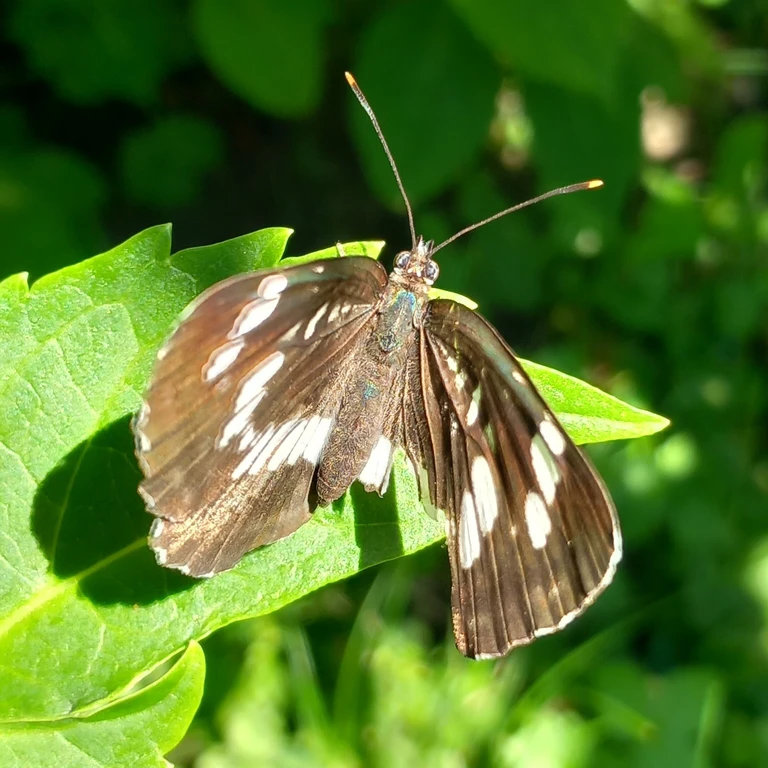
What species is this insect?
Neptis rivularis
